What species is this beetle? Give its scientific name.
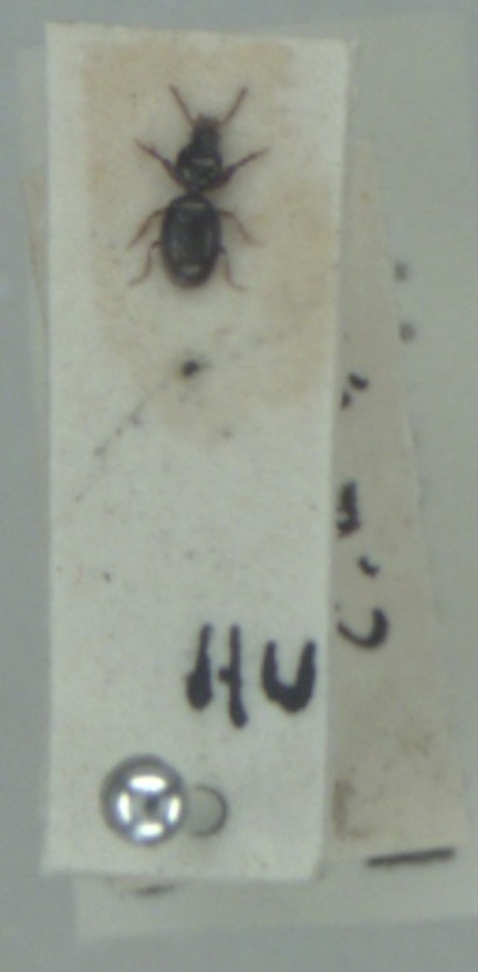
Dyschirius globosus
